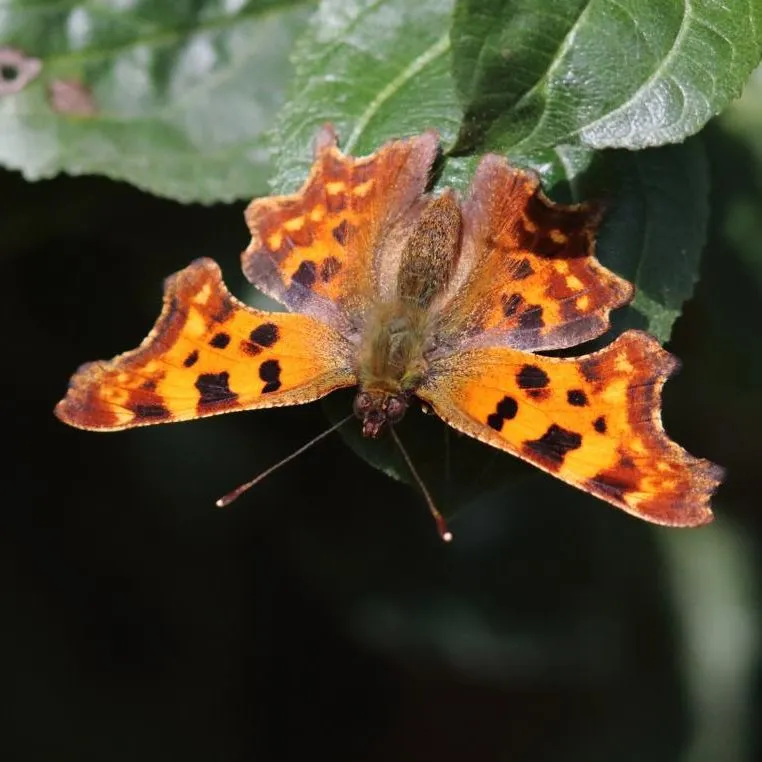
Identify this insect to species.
Polygonia c-album
